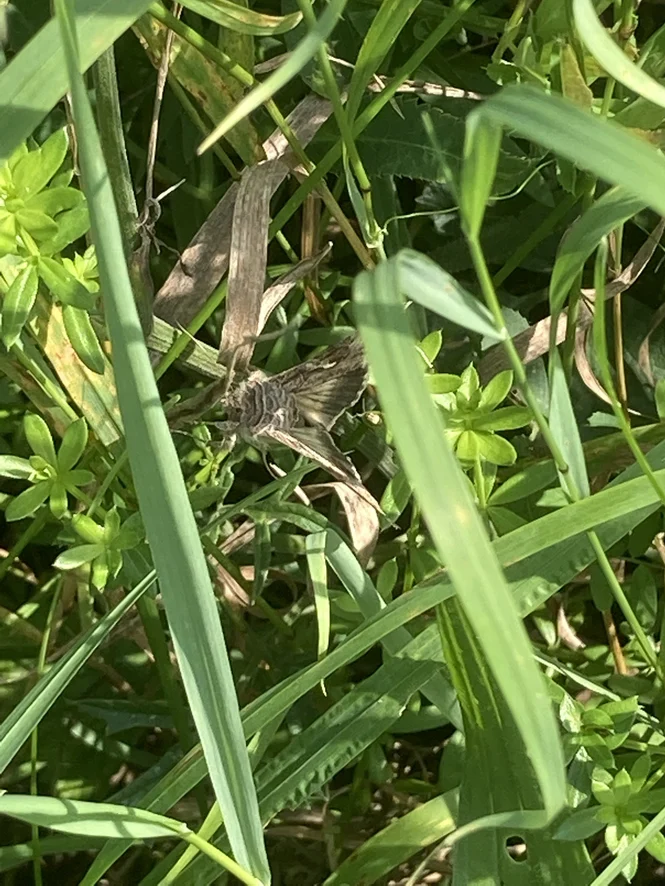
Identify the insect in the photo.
Autographa gamma
